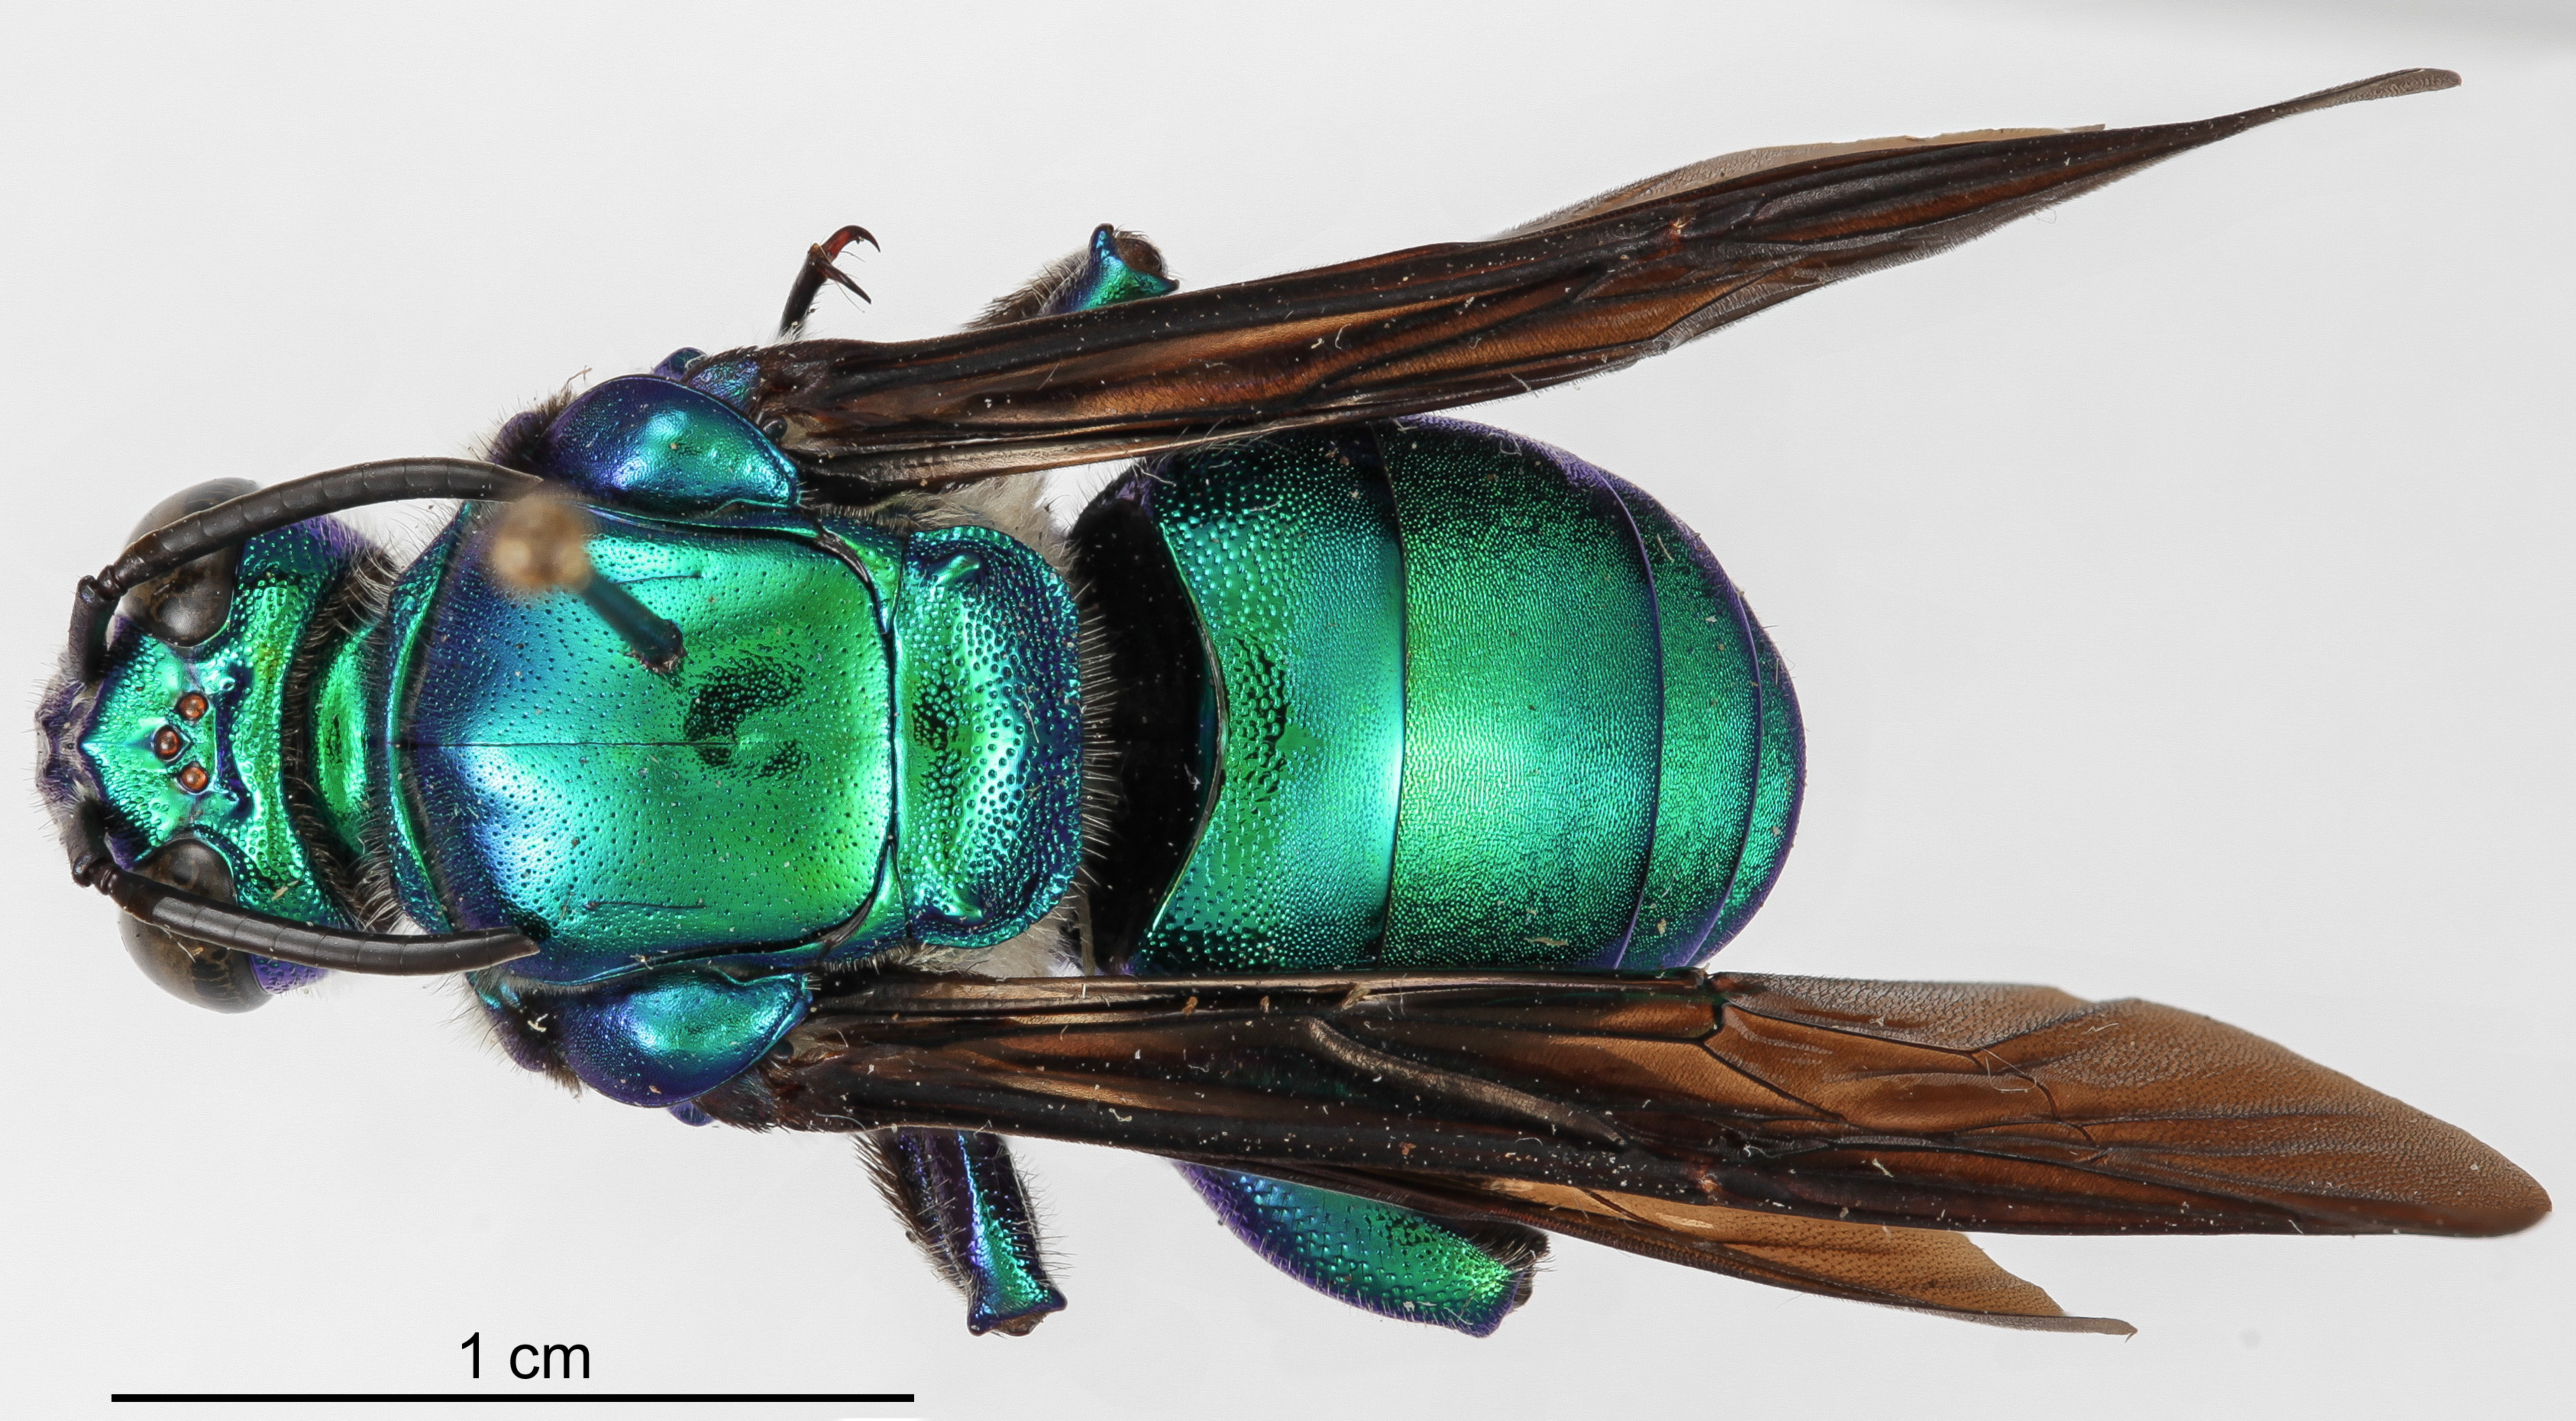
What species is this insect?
Exaerete frontalis
